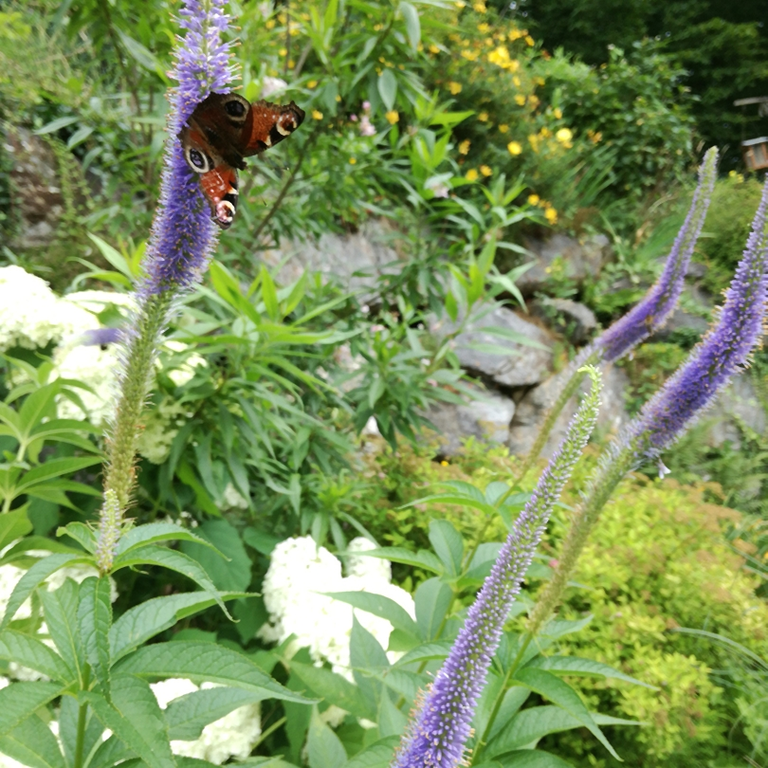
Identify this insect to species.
Aglais io
